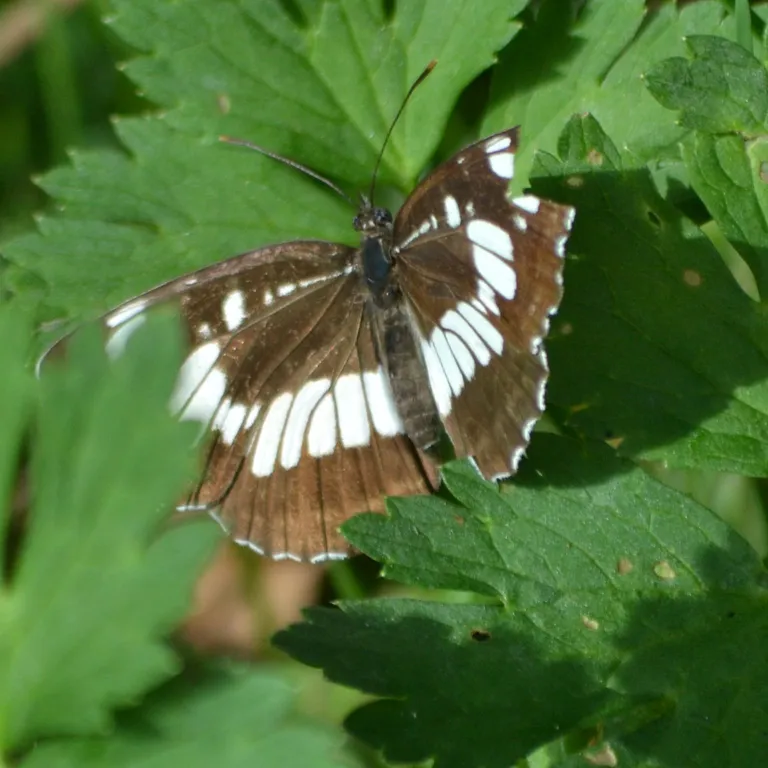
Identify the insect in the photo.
Neptis rivularis
